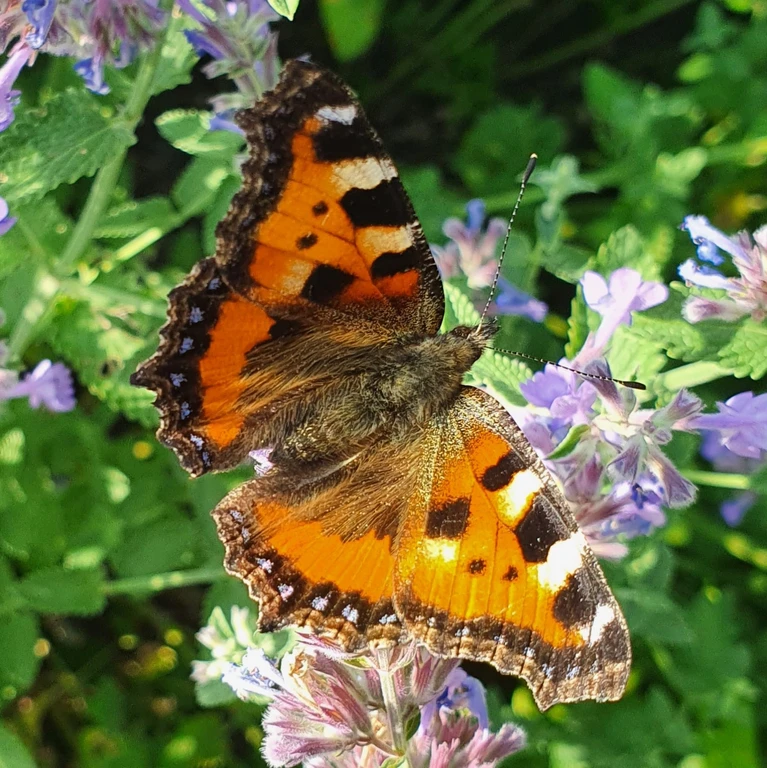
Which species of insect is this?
Aglais urticae
